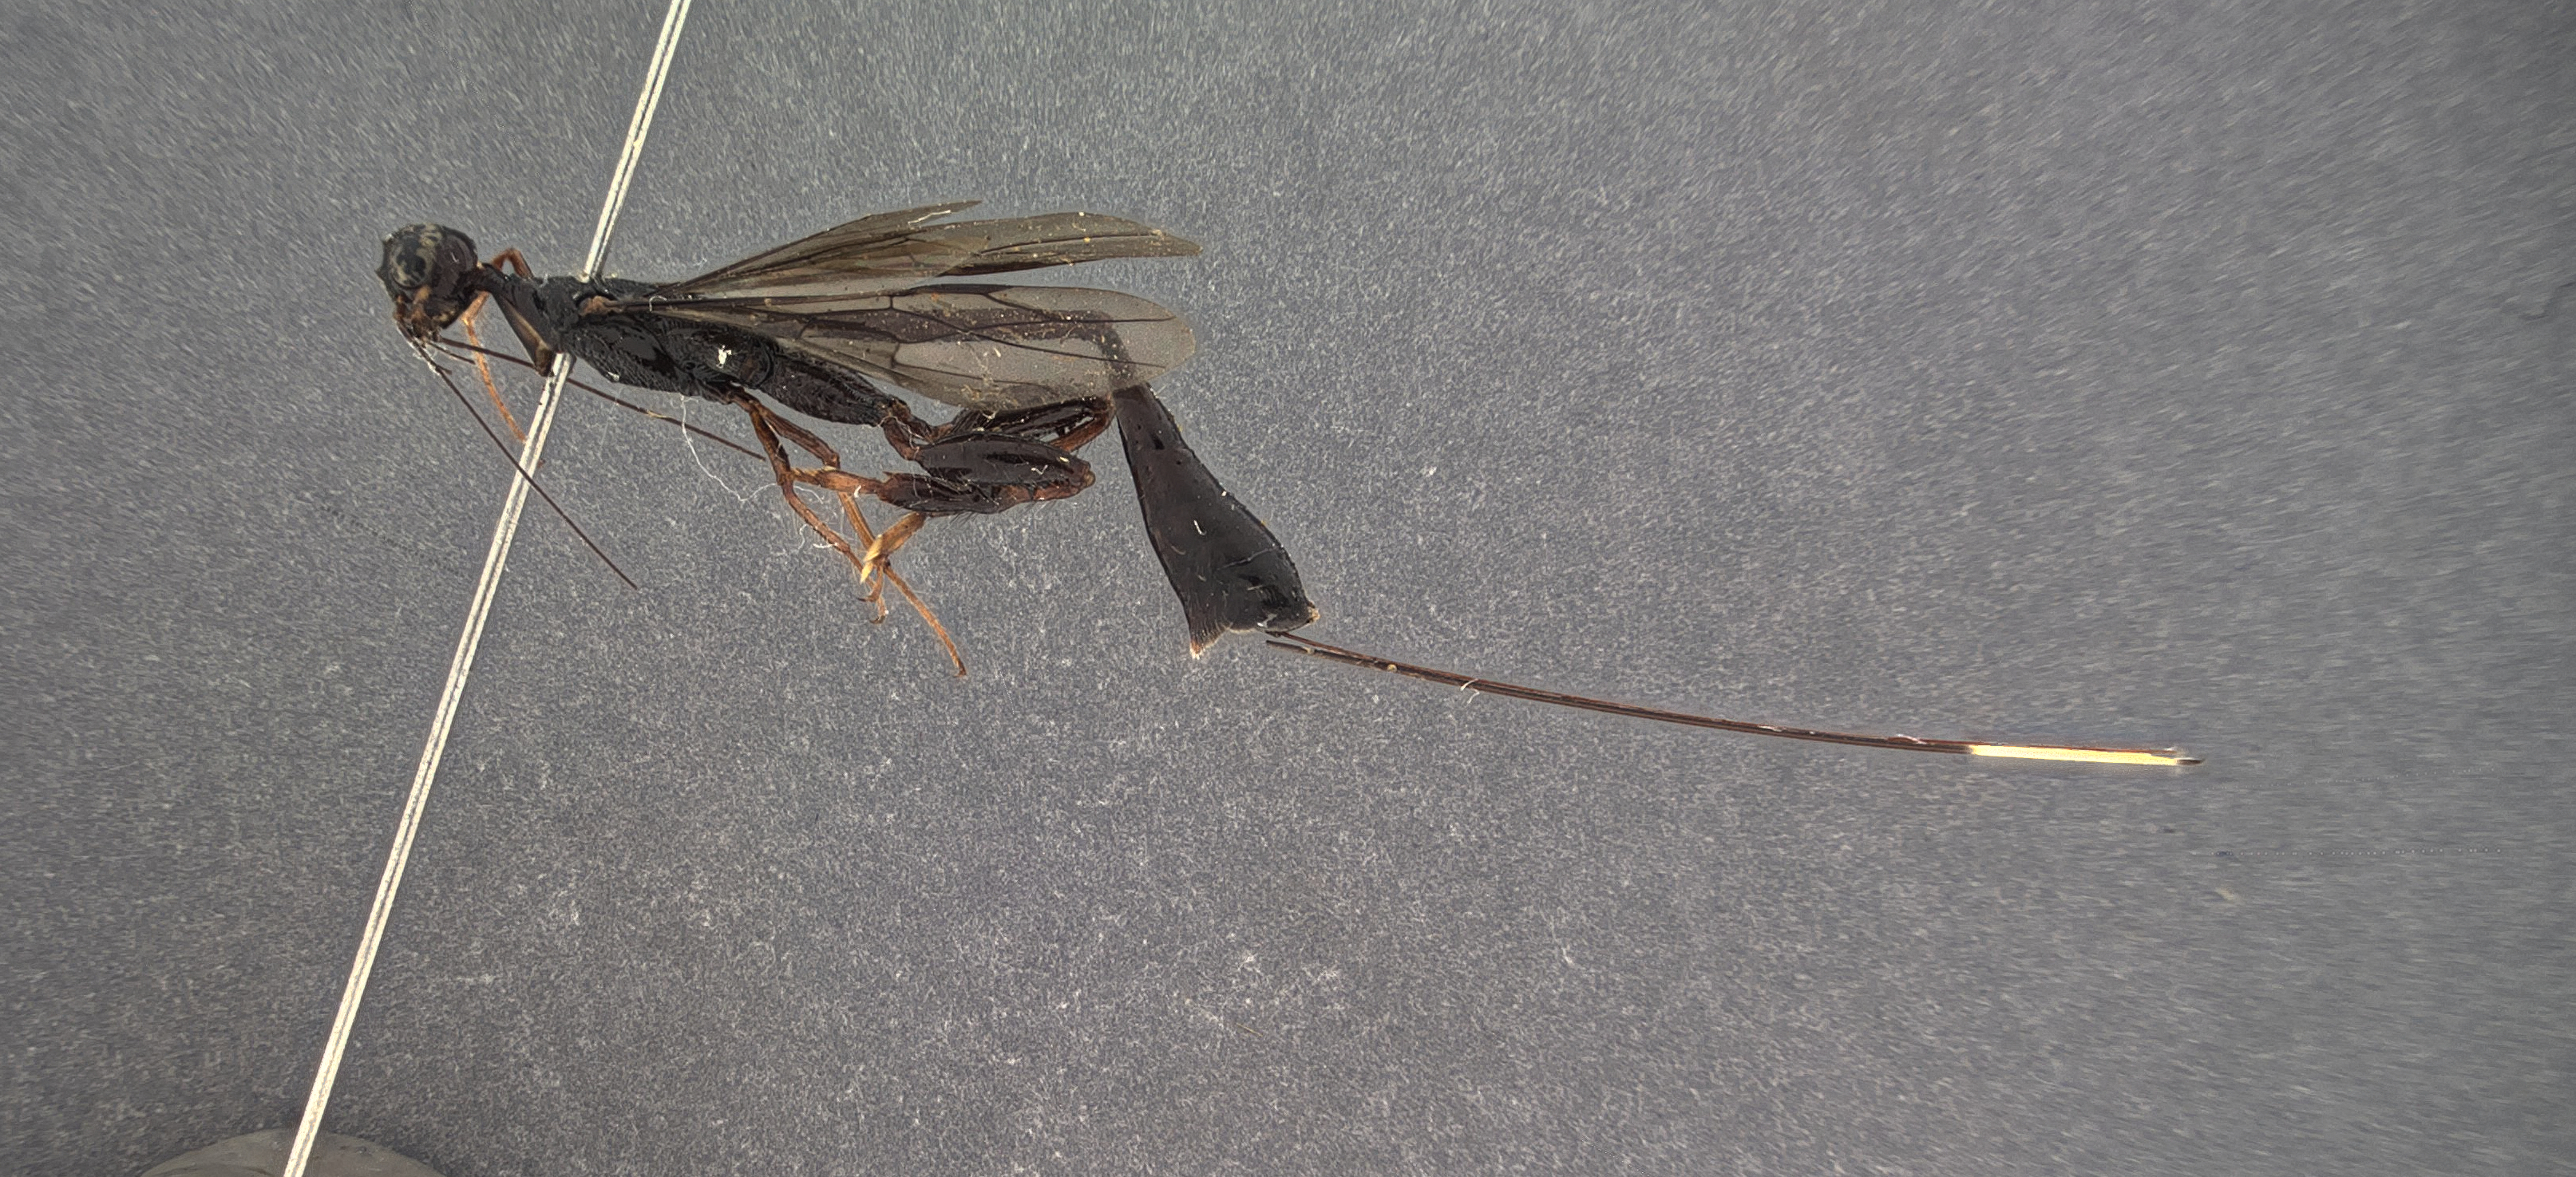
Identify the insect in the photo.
Megischus maxi
